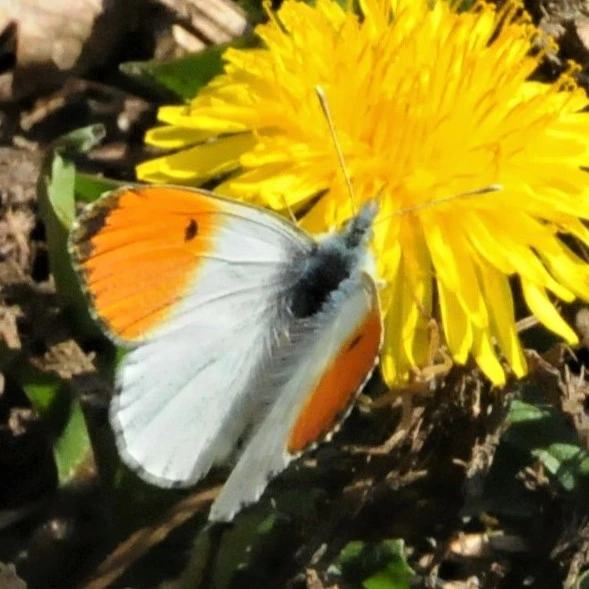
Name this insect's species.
Anthocharis cardamines
